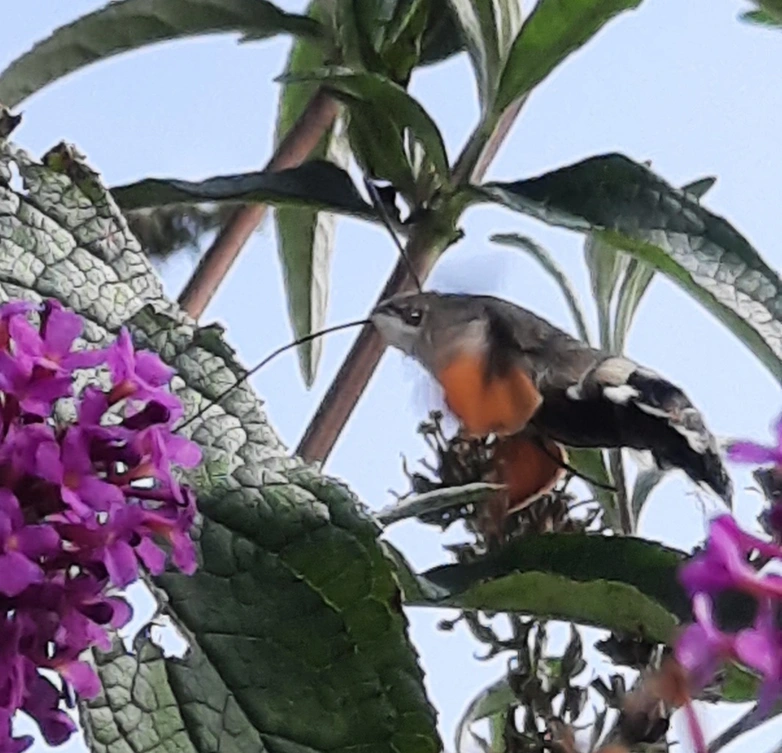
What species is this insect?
Macroglossum stellatarum
